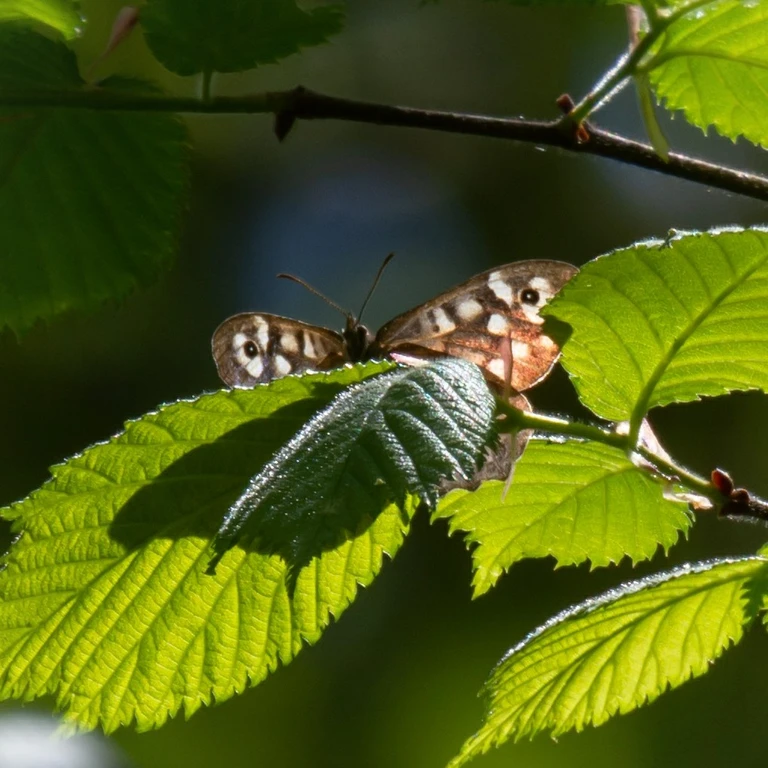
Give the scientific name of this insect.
Pararge aegeria
